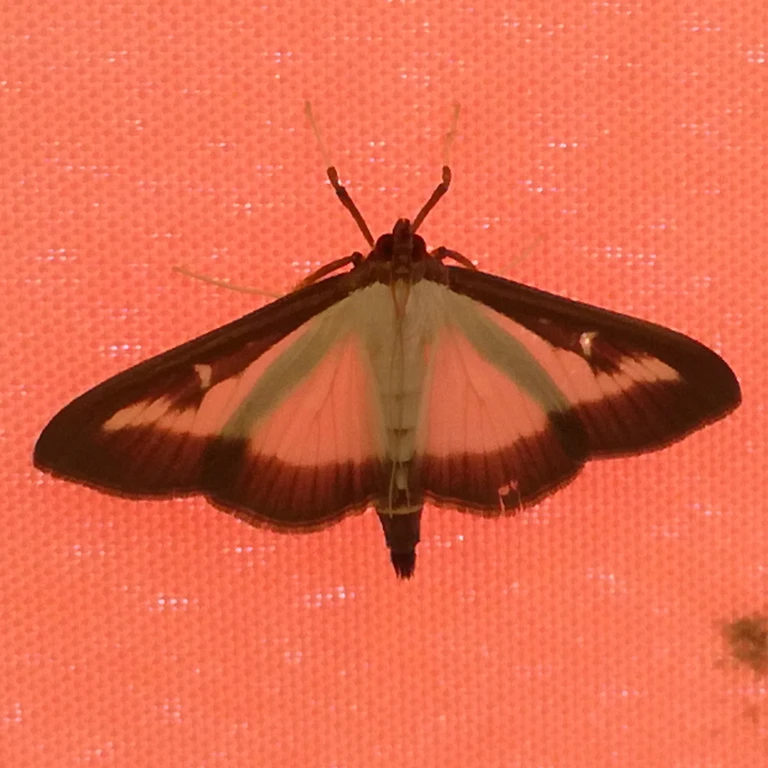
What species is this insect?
Cydalima perspectalis
